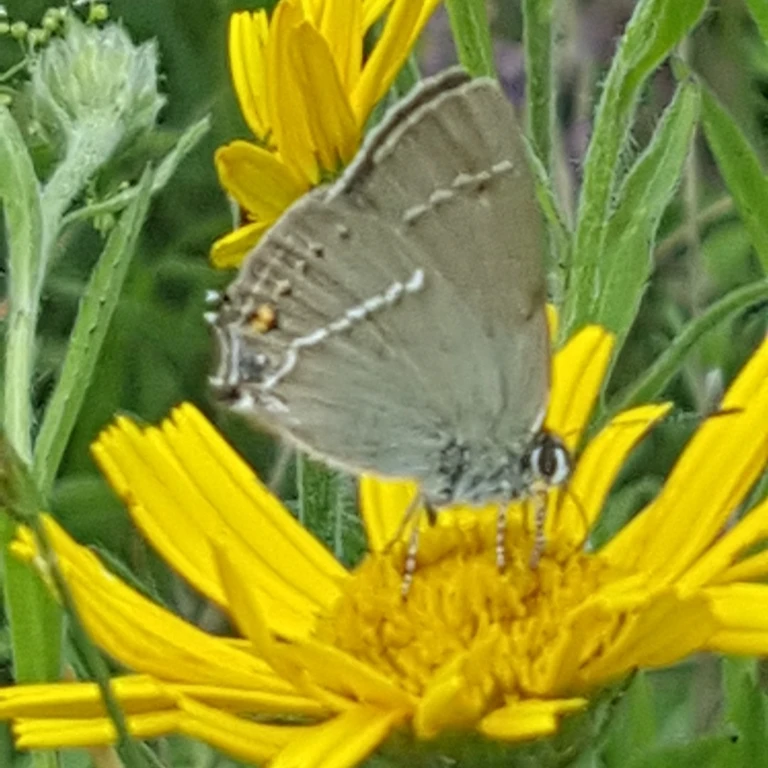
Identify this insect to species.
Satyrium spini (also Tuttiola spini)
